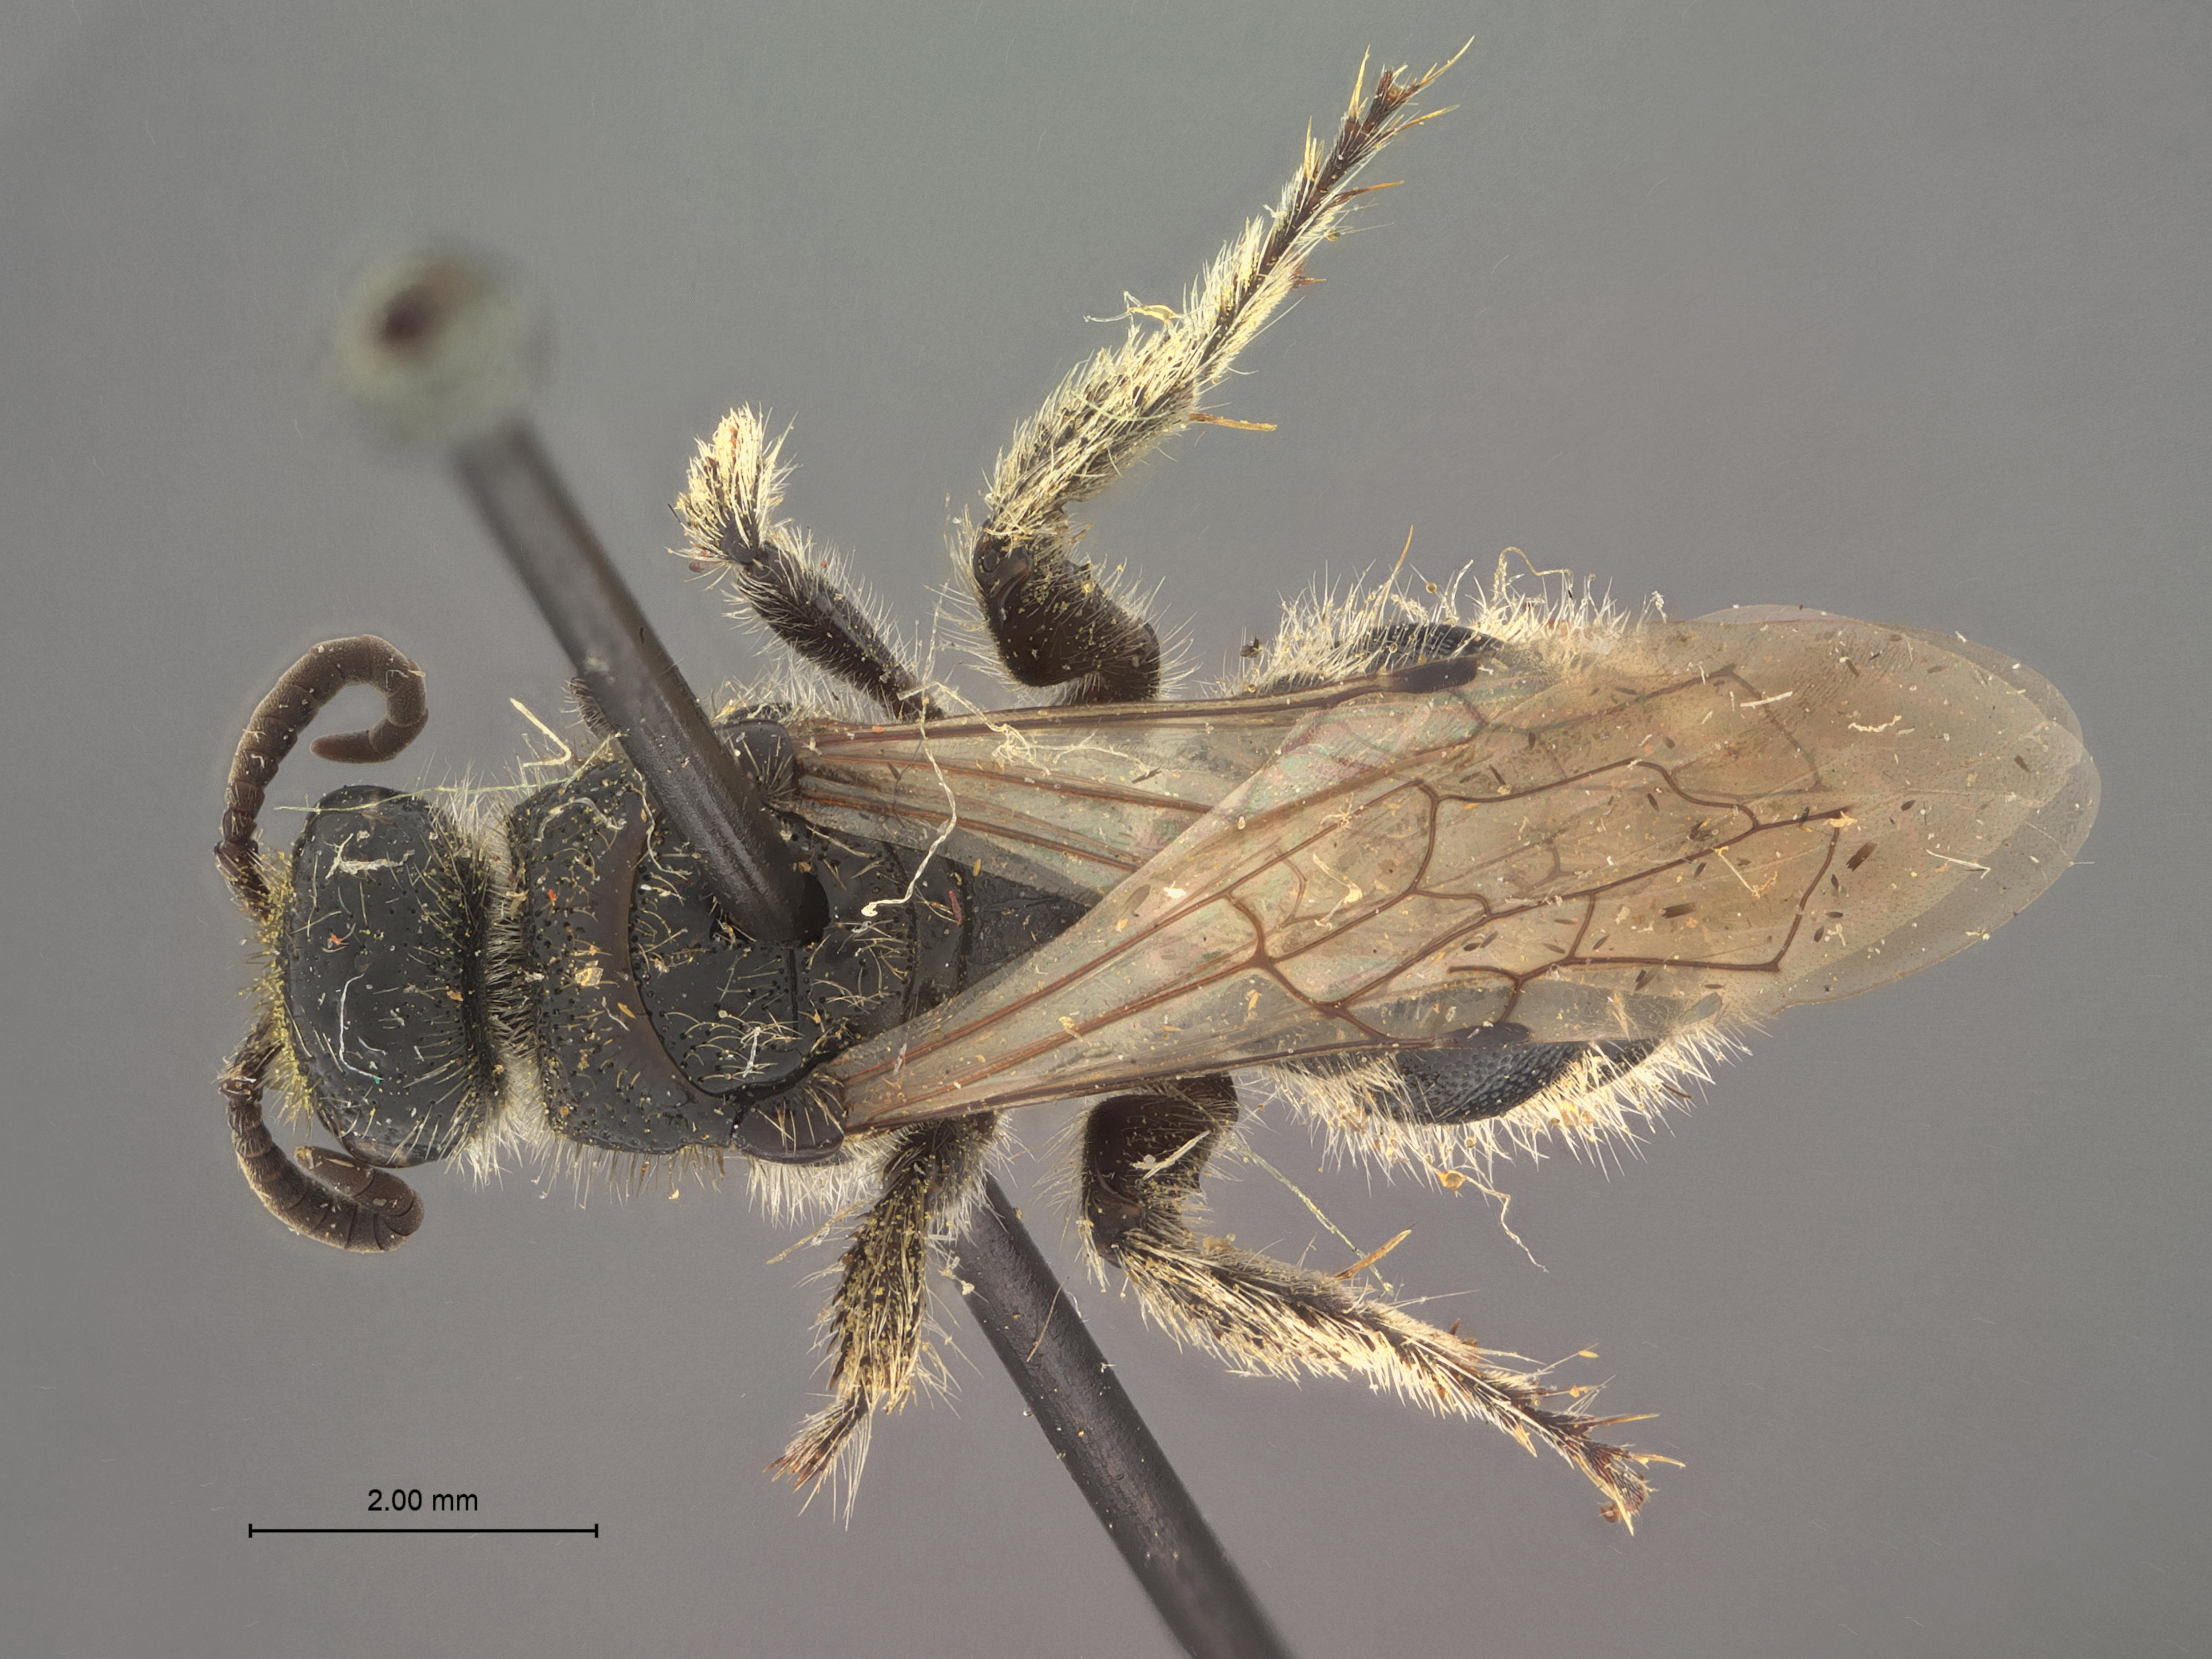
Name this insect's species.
Partiphia dreisbachi
